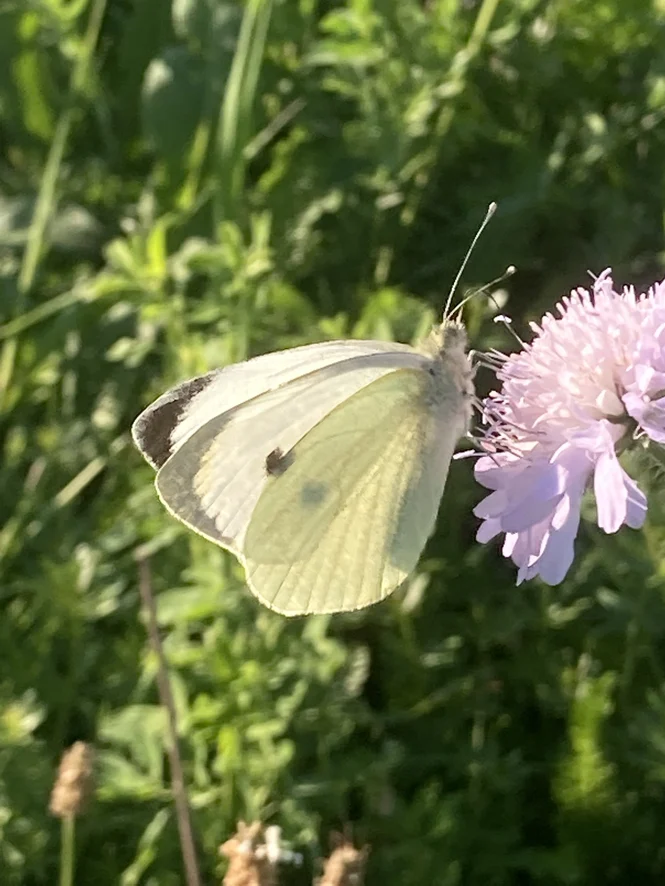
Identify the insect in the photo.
Pieris brassicae
